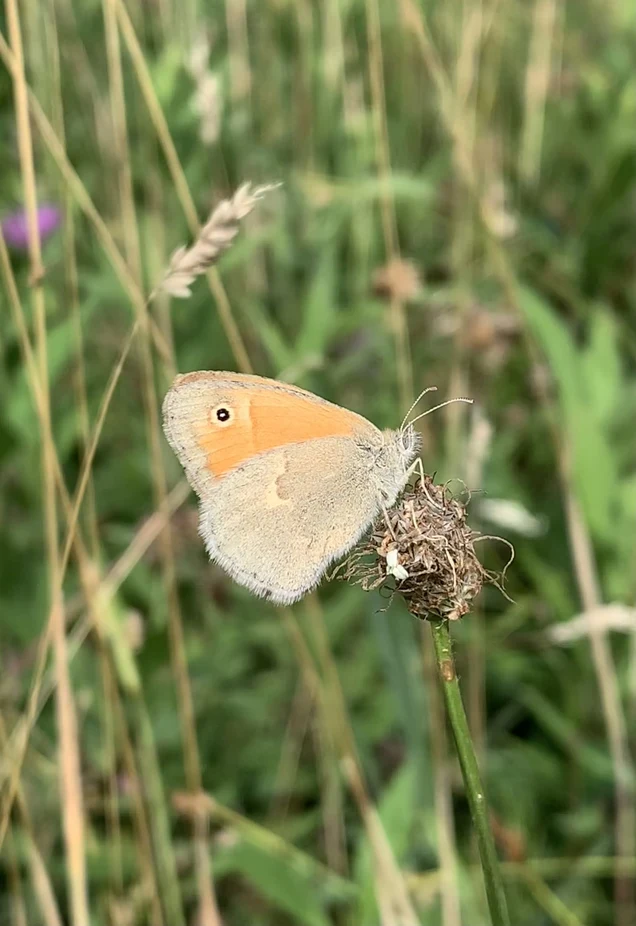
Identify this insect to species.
Coenonympha pamphilus
